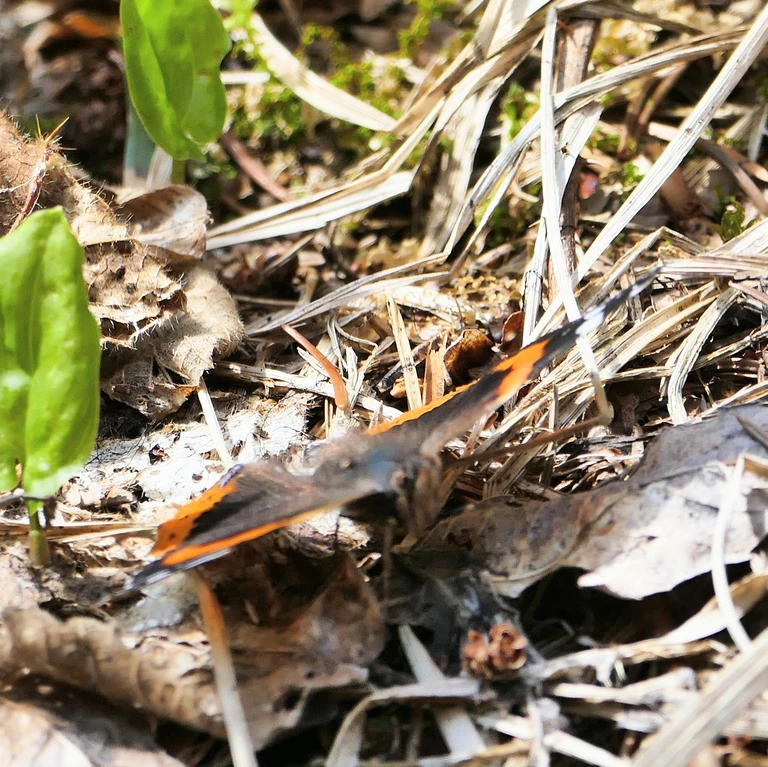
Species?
Vanessa atalanta
